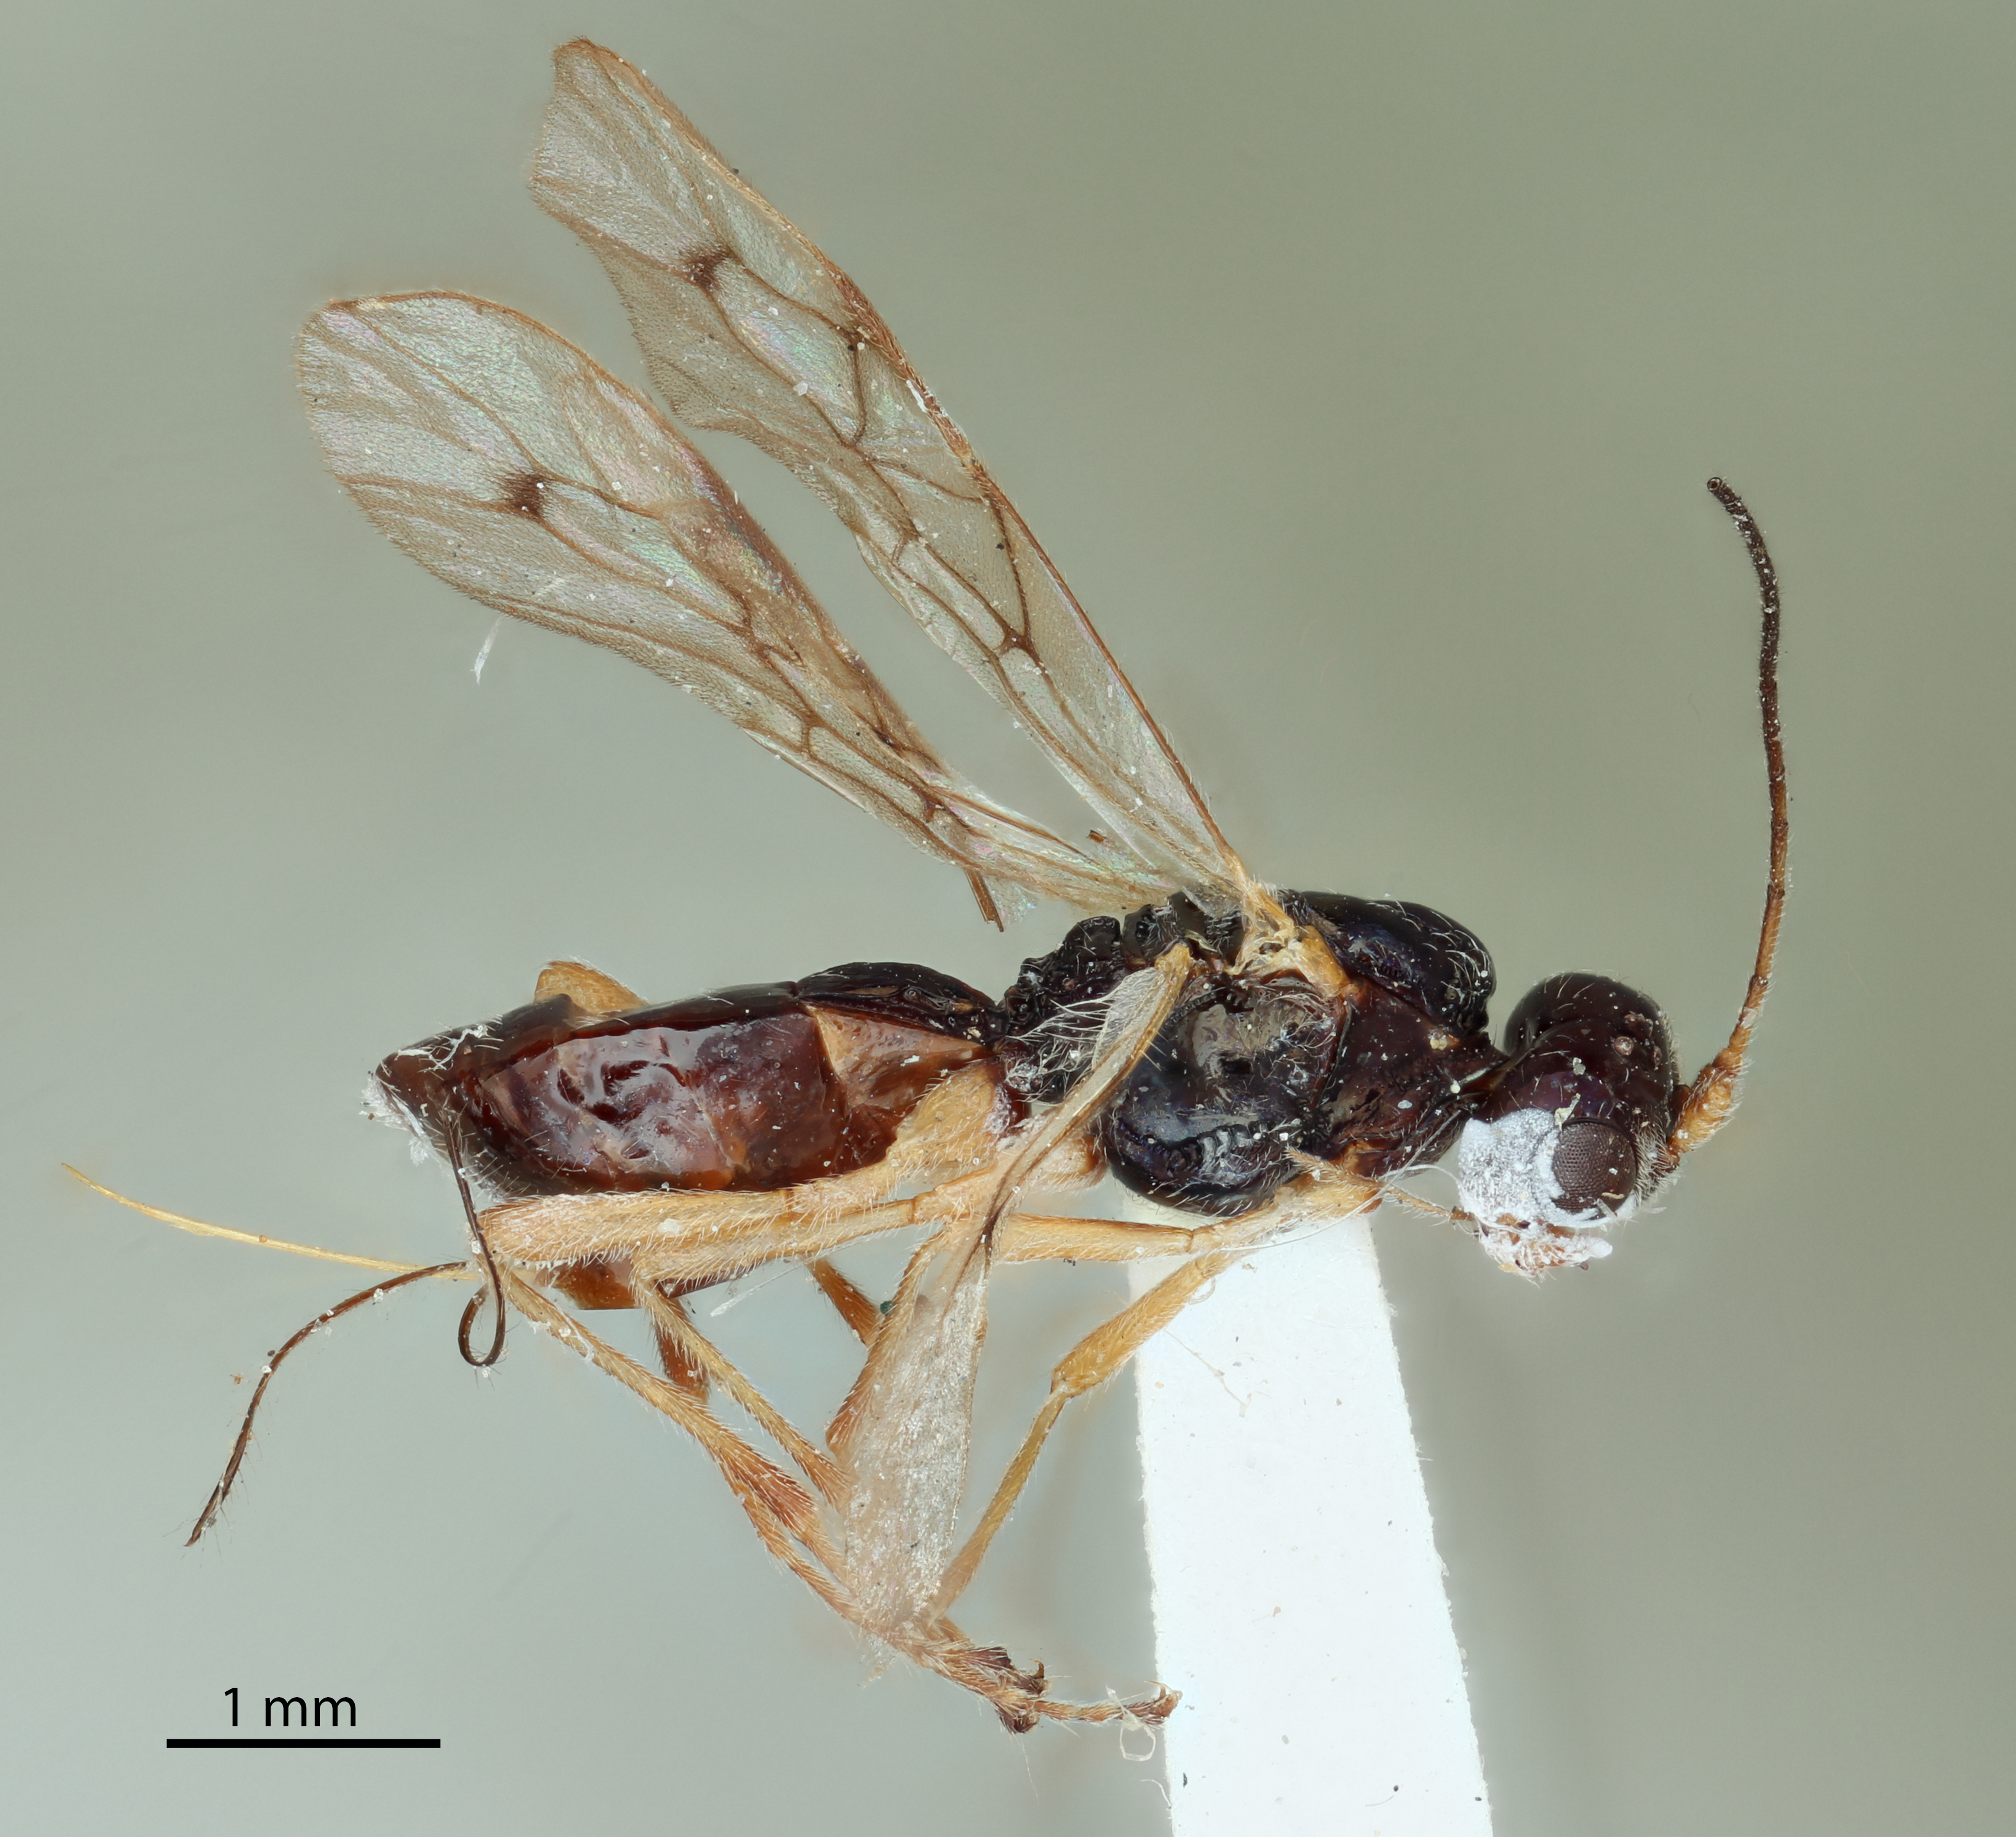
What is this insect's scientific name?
Phaenocarpa americana
